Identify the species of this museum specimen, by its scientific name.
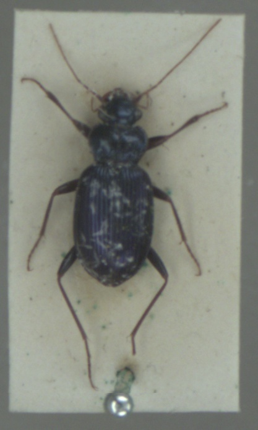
Leistus spinibarbis
